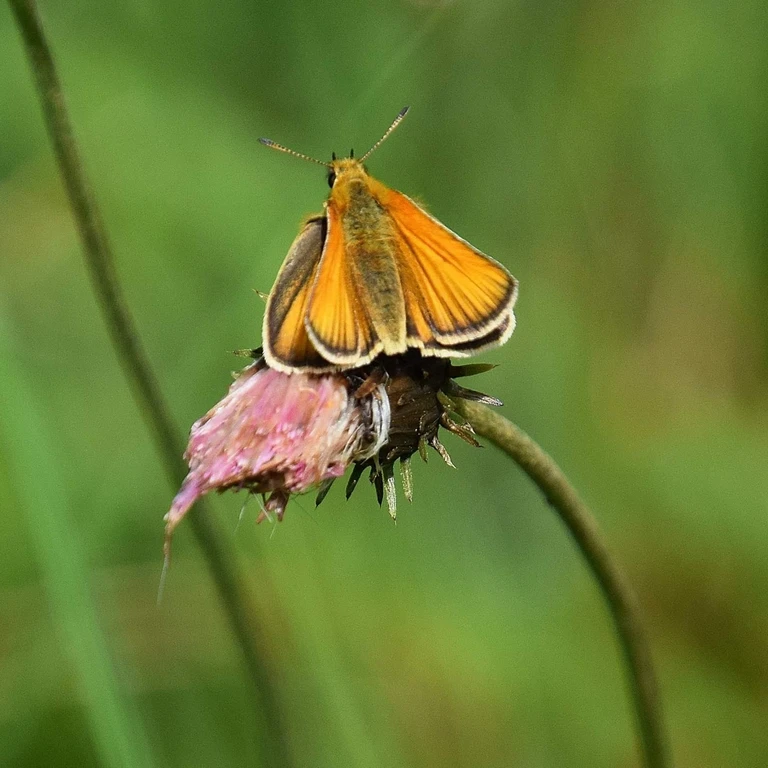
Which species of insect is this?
Thymelicus lineola
